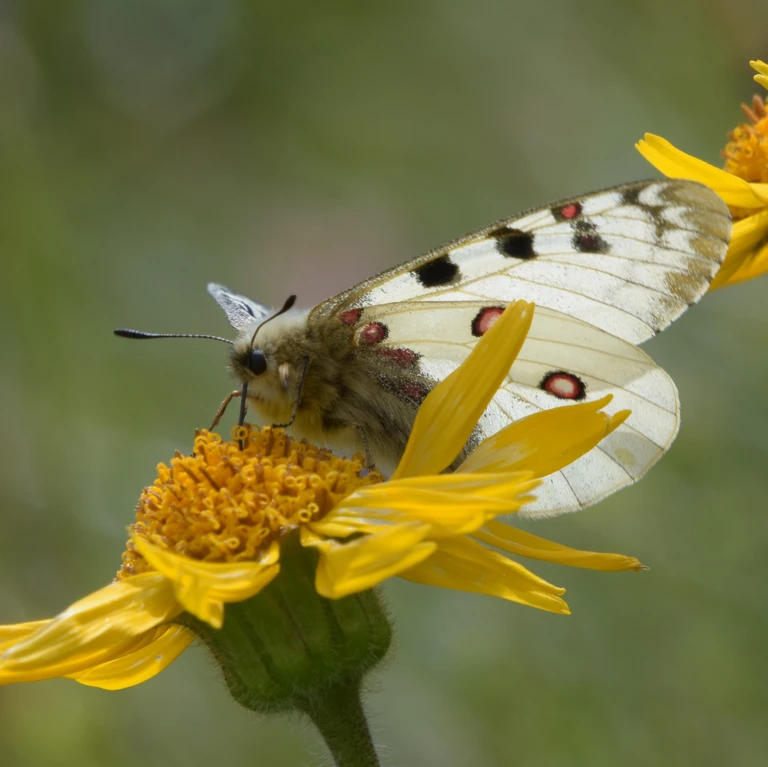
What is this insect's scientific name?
Parnassius phoebus
